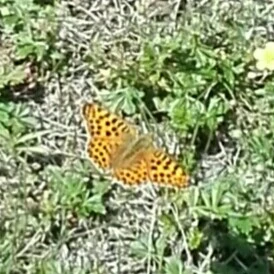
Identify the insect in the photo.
Issoria lathonia
